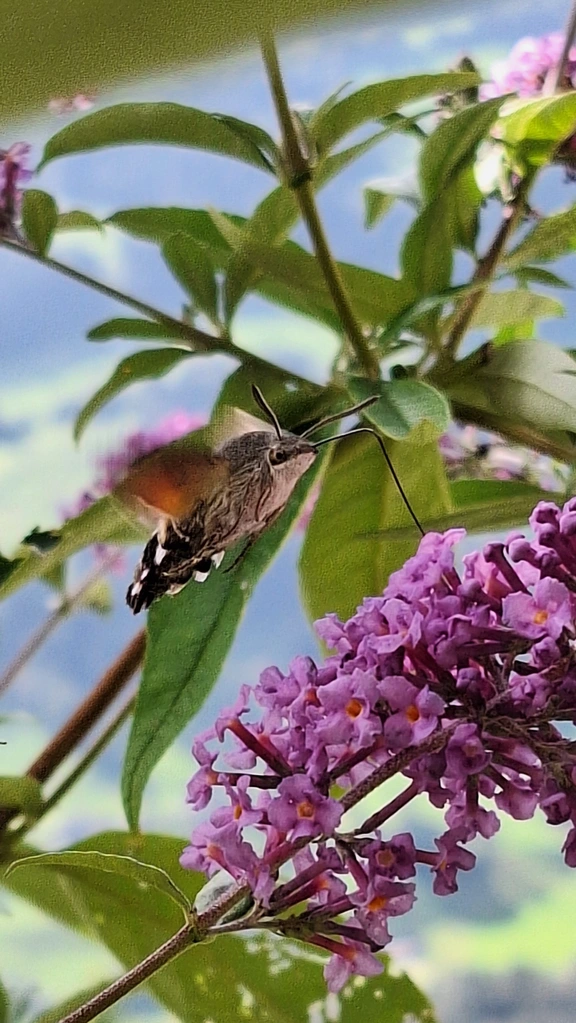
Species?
Macroglossum stellatarum
